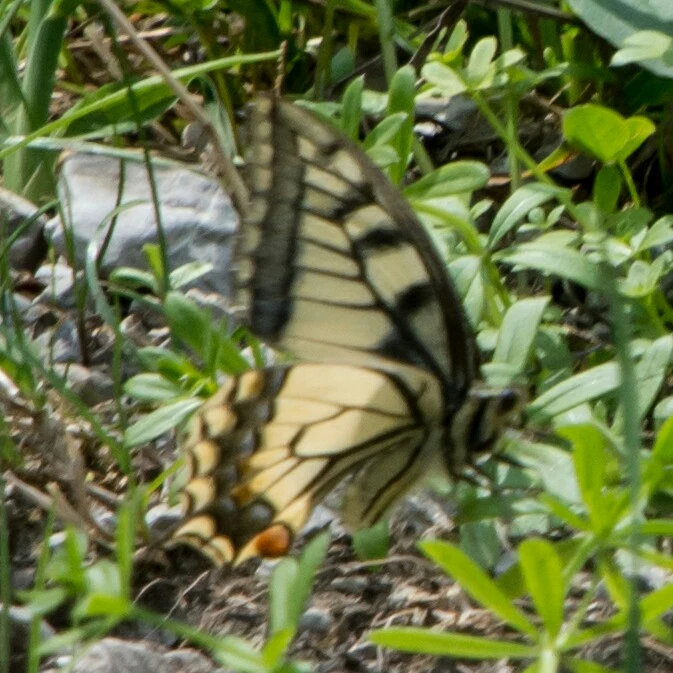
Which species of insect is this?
Papilio machaon
